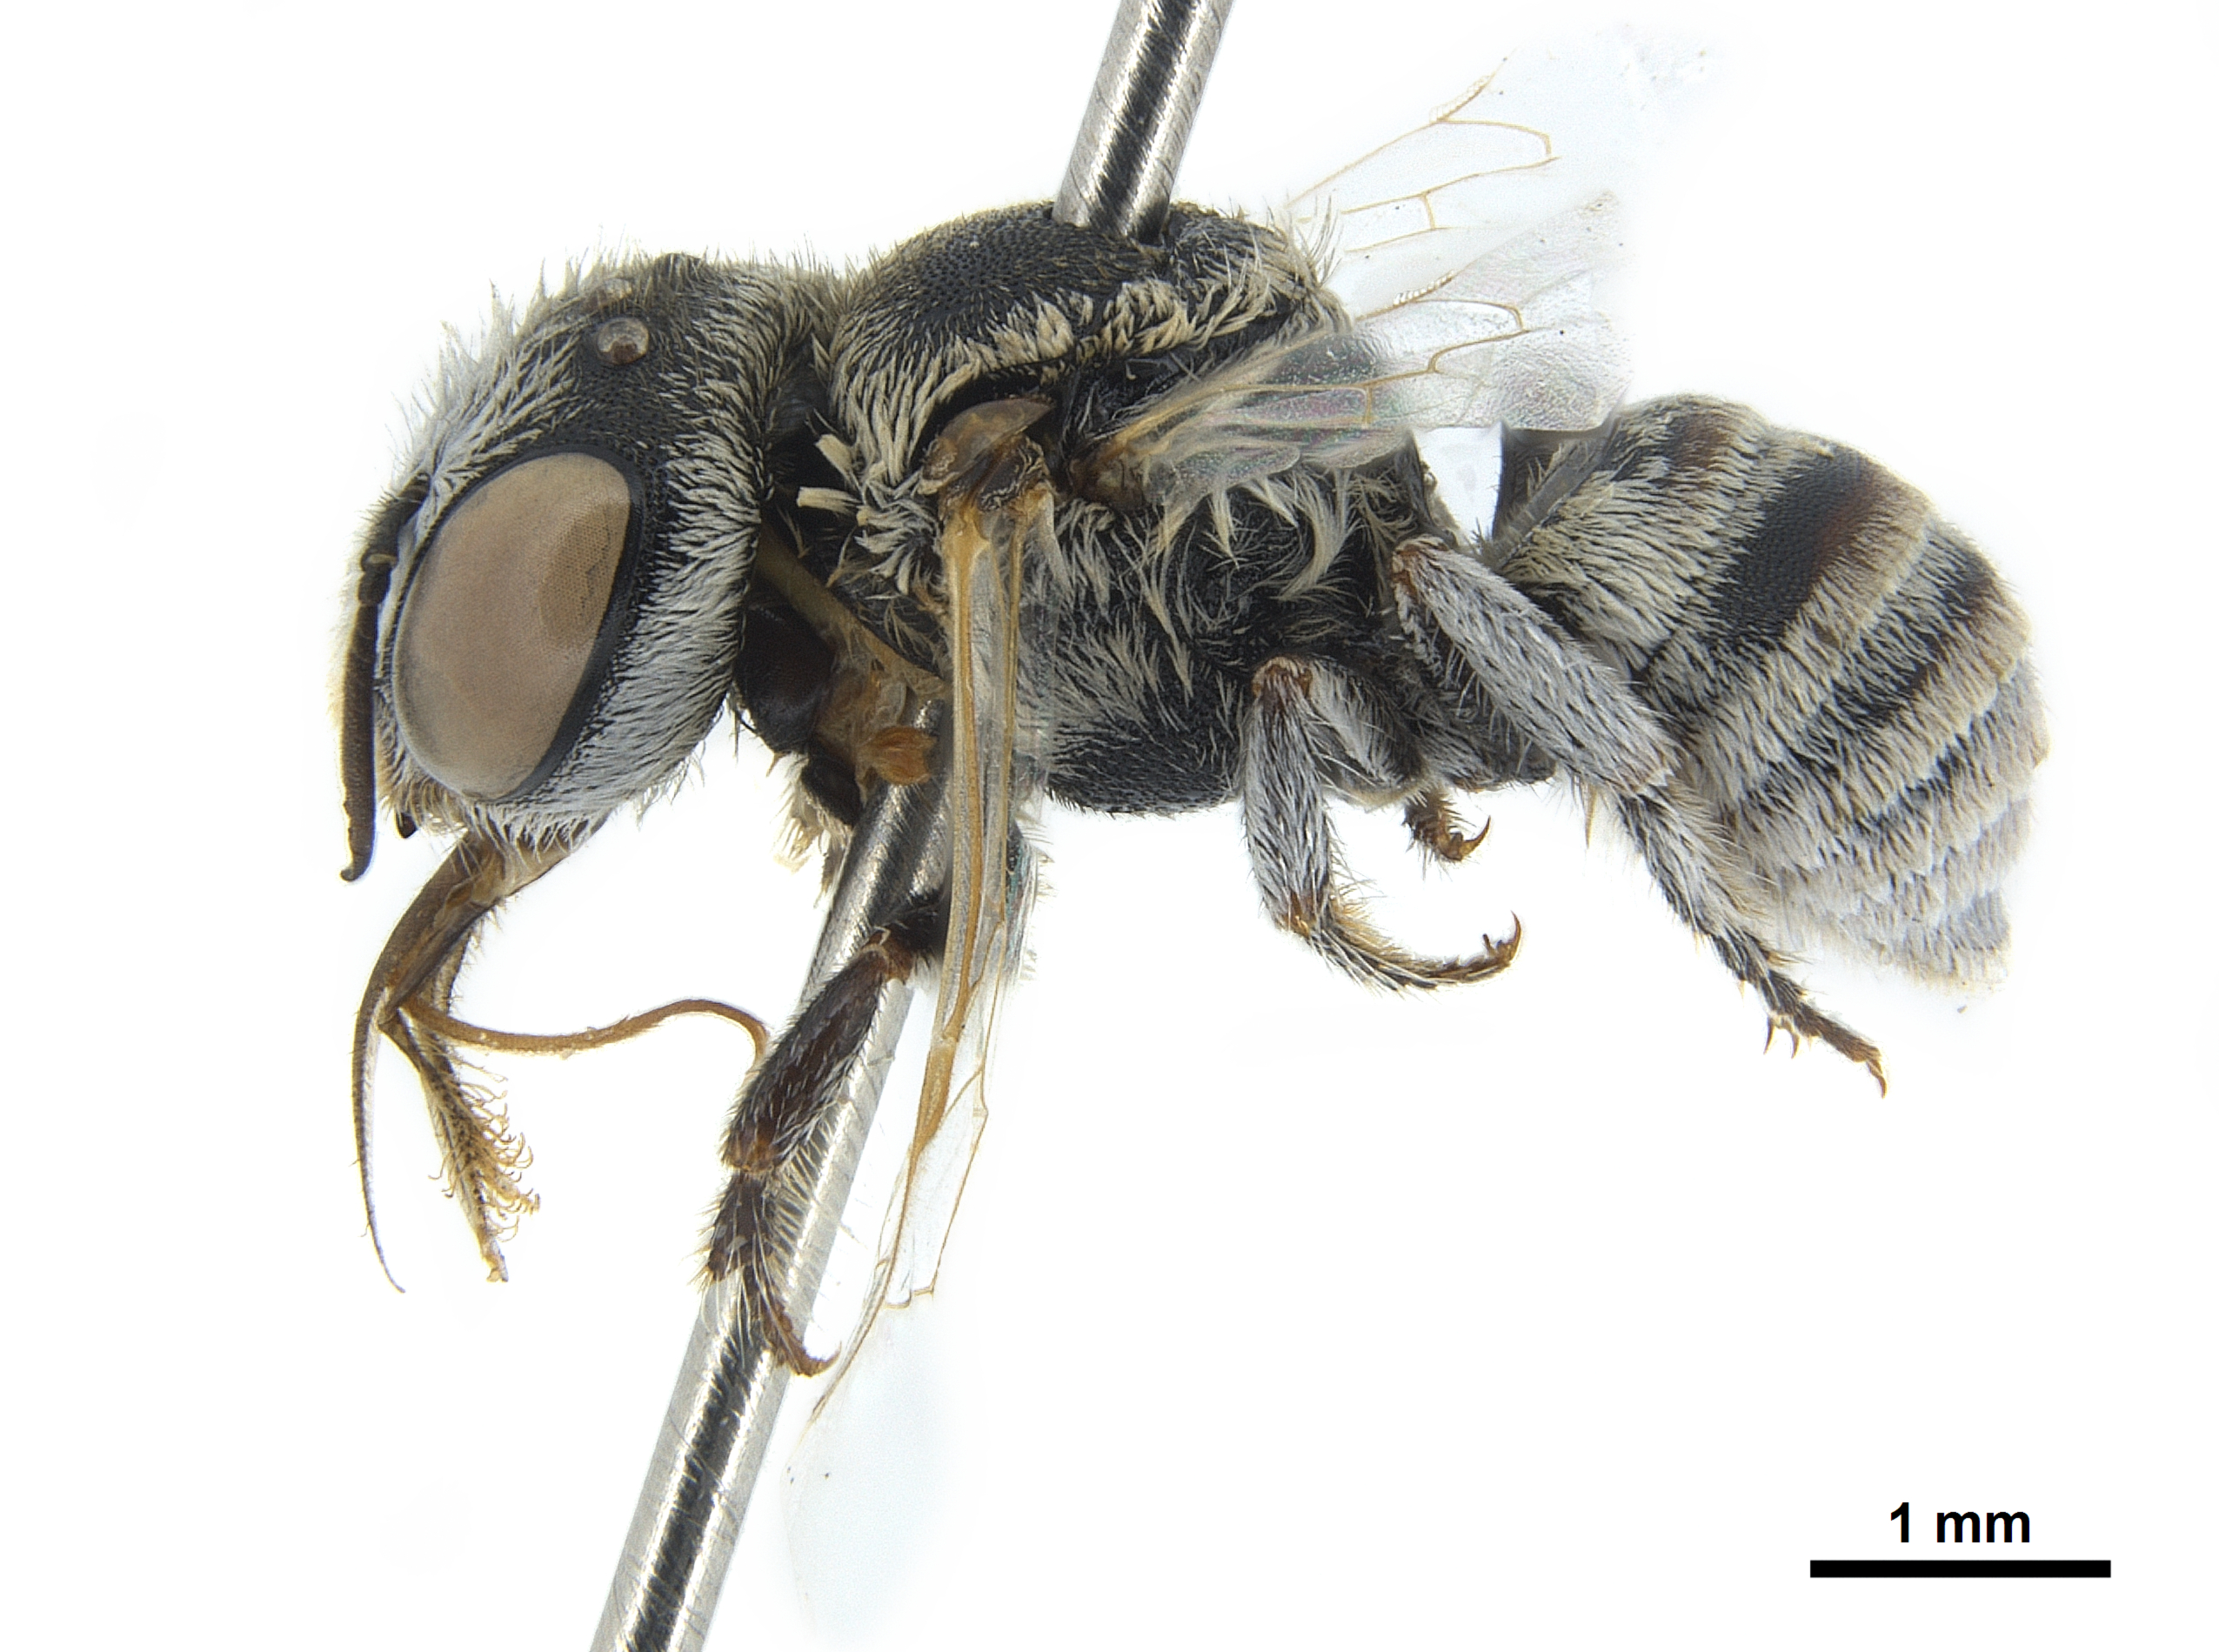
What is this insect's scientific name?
Haetosmia circumventa
